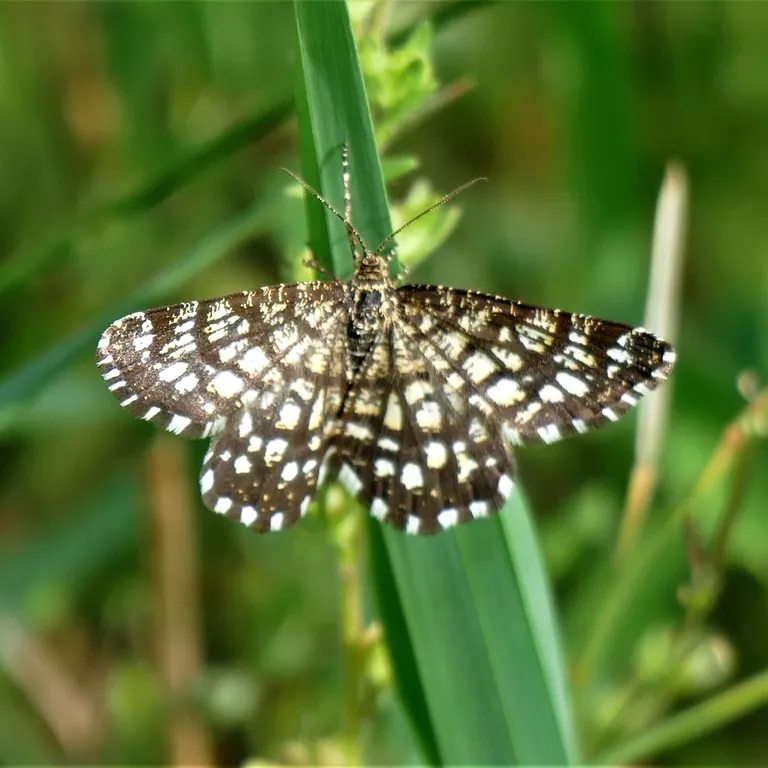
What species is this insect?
Chiasmia clathrata
